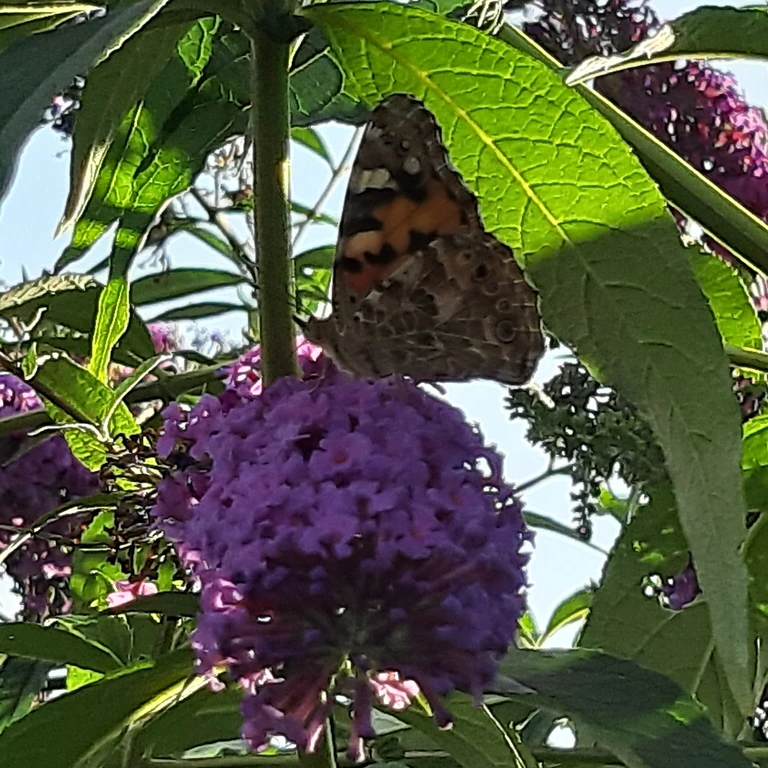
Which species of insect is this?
Vanessa cardui
